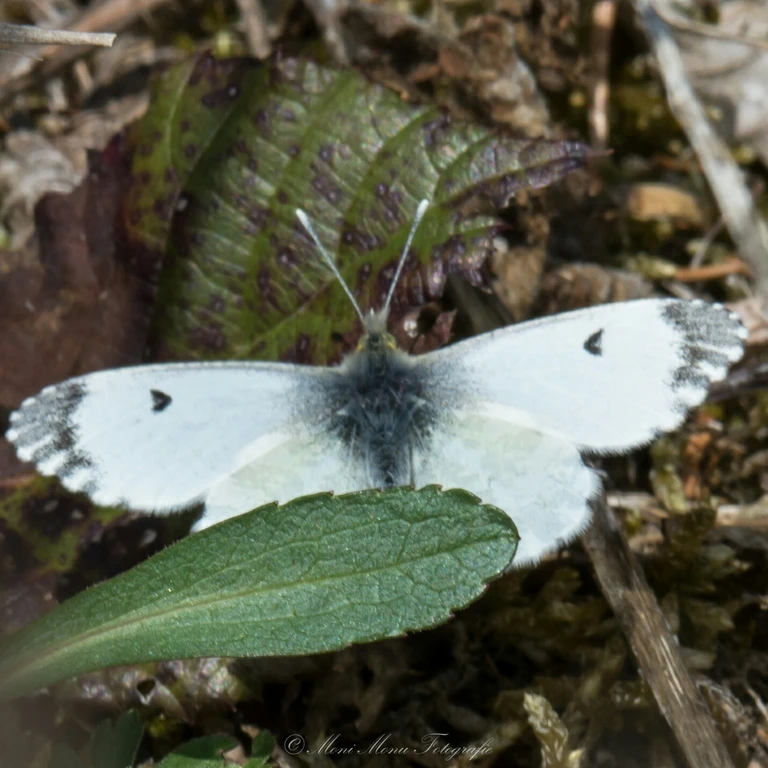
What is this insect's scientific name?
Anthocharis cardamines
